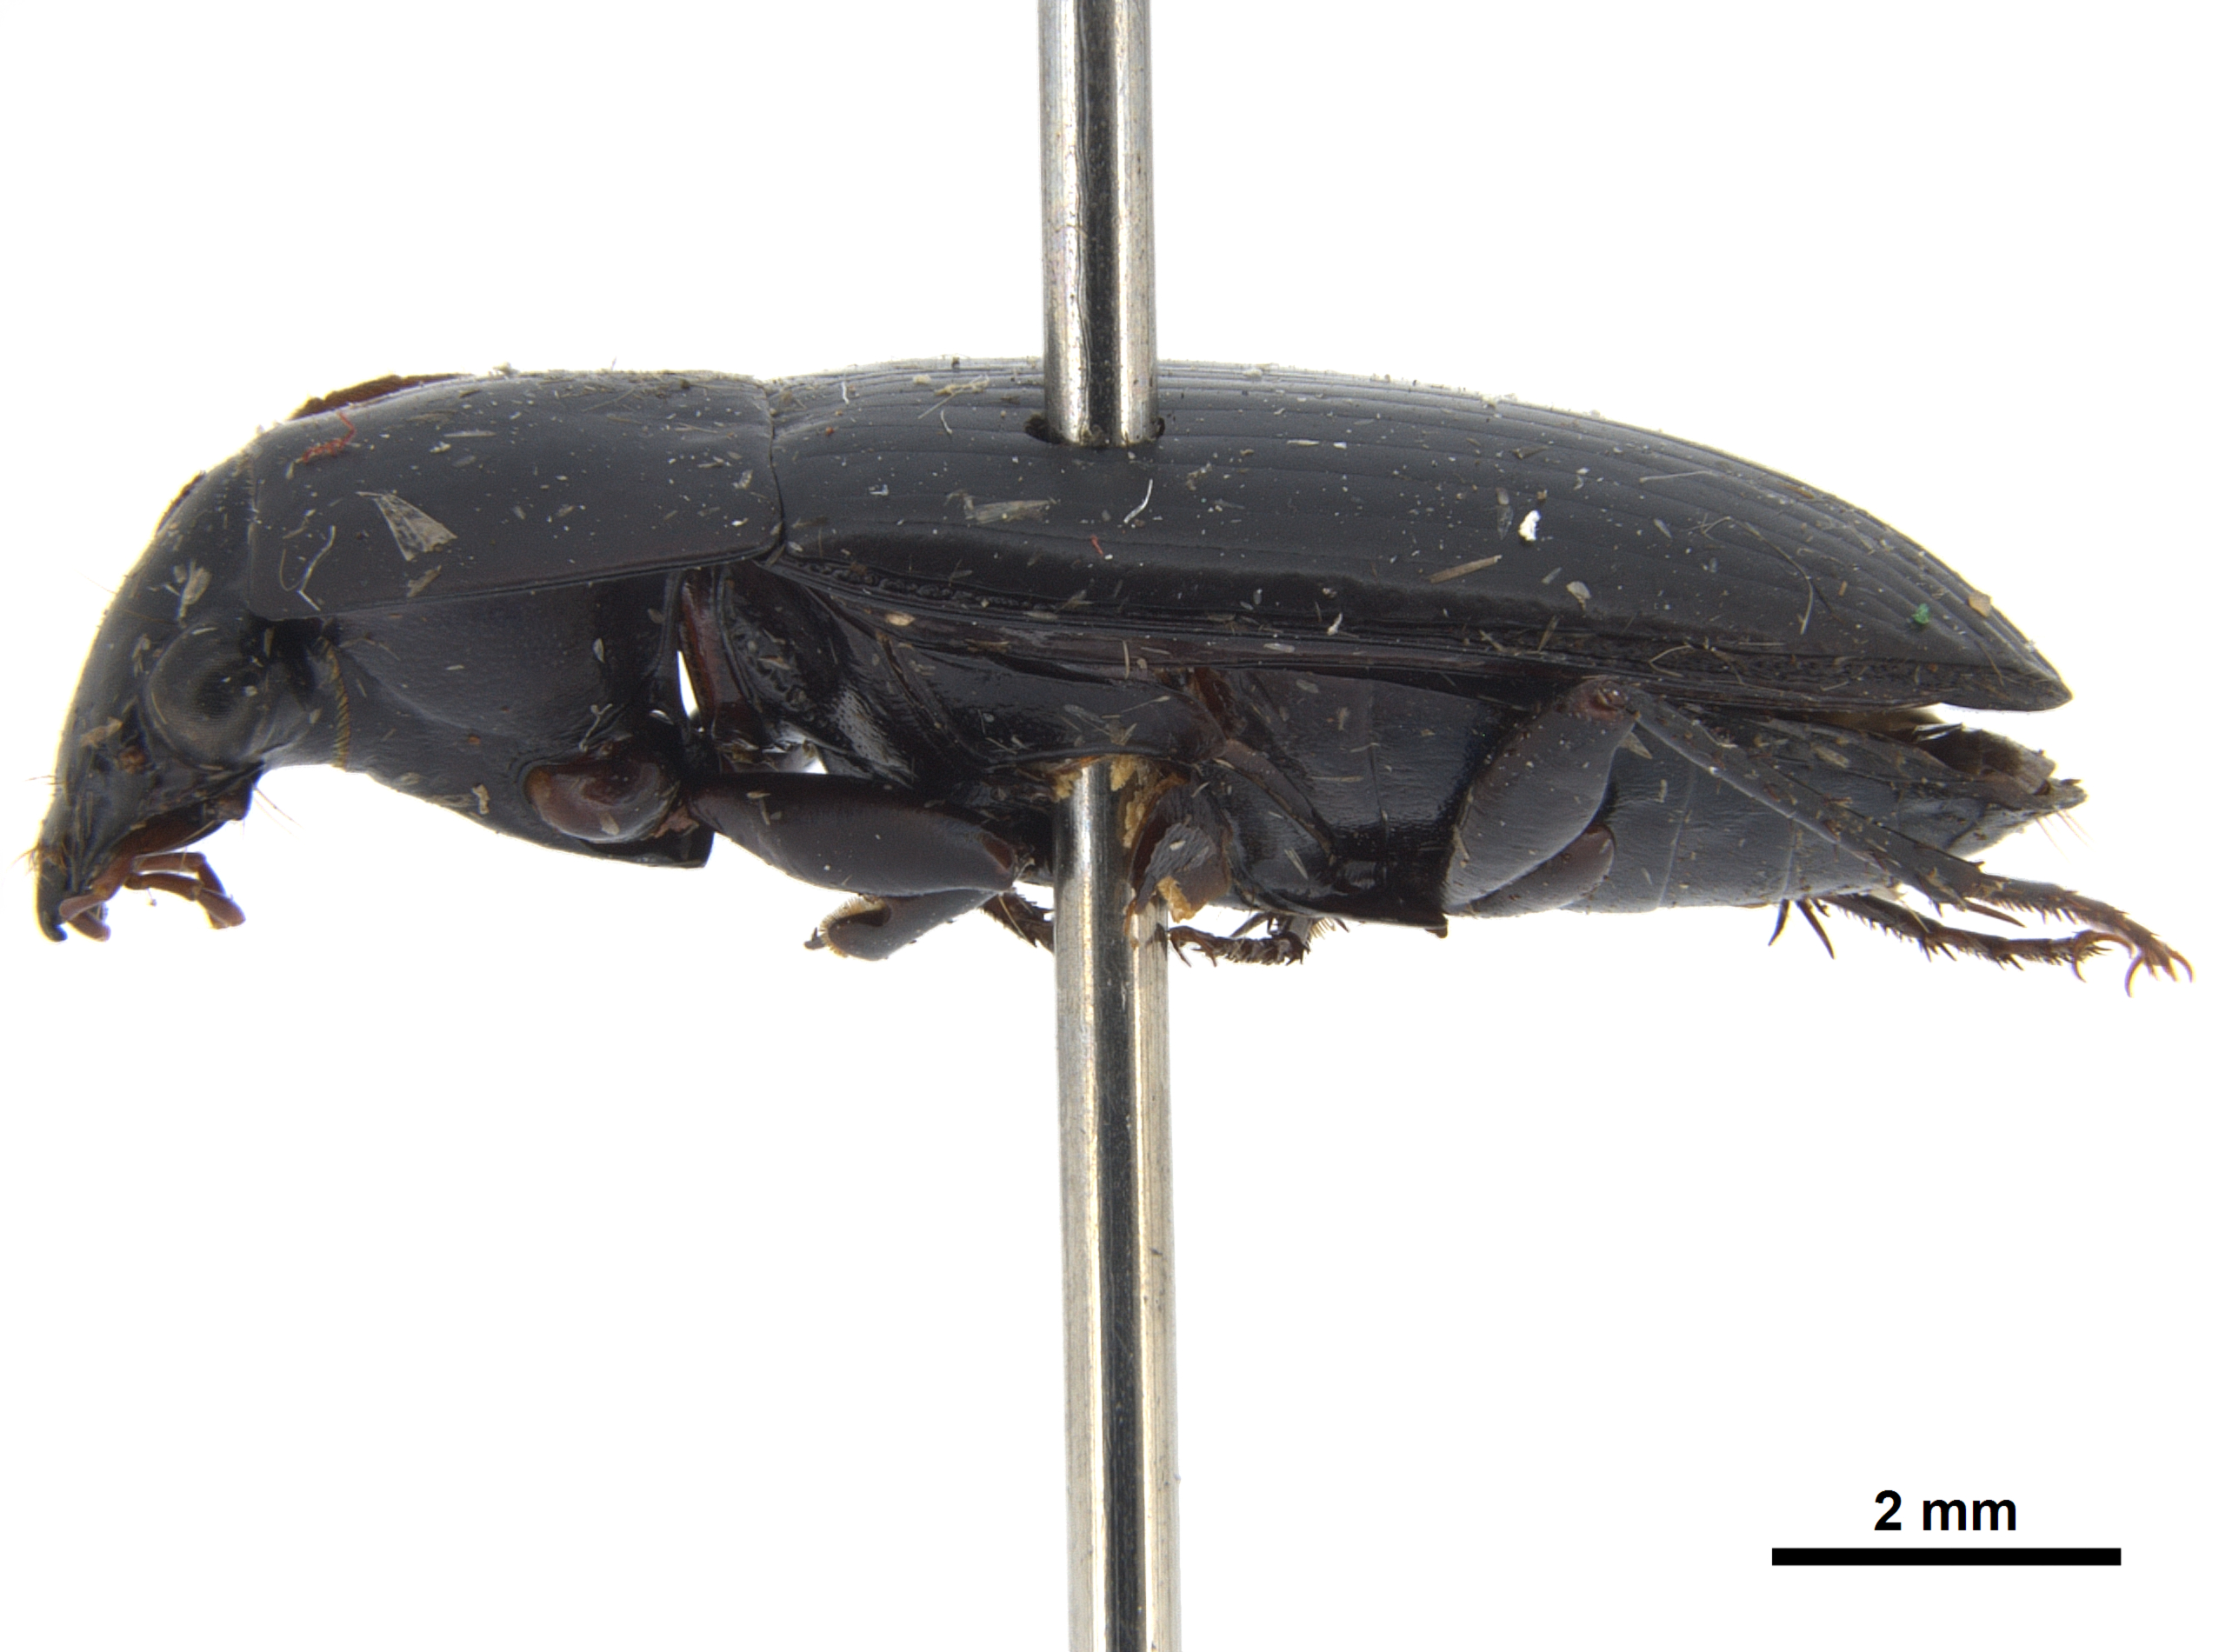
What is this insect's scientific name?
Oodes oblongus
